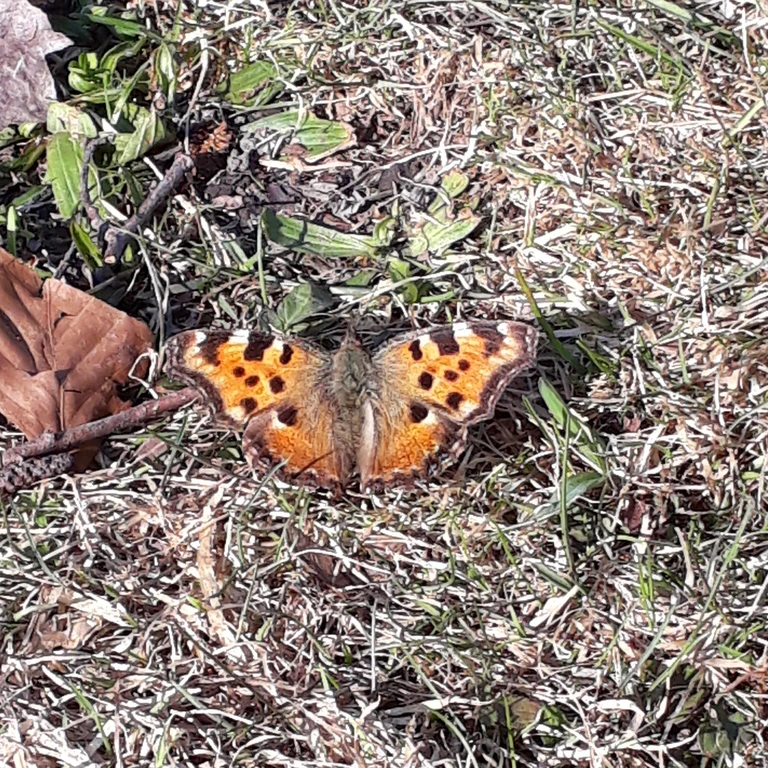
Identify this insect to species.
Nymphalis polychloros
